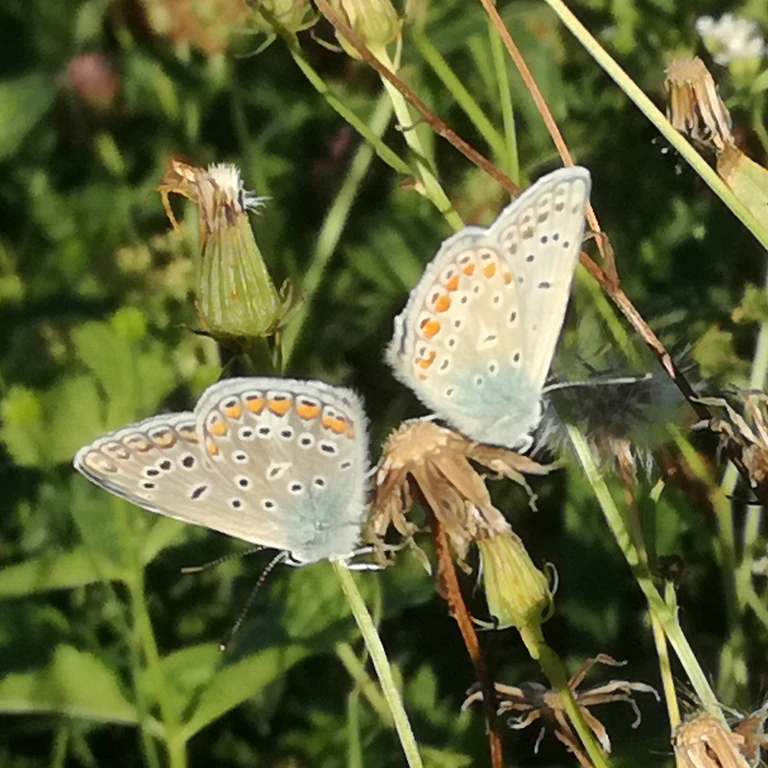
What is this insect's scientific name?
Polyommatus icarus
